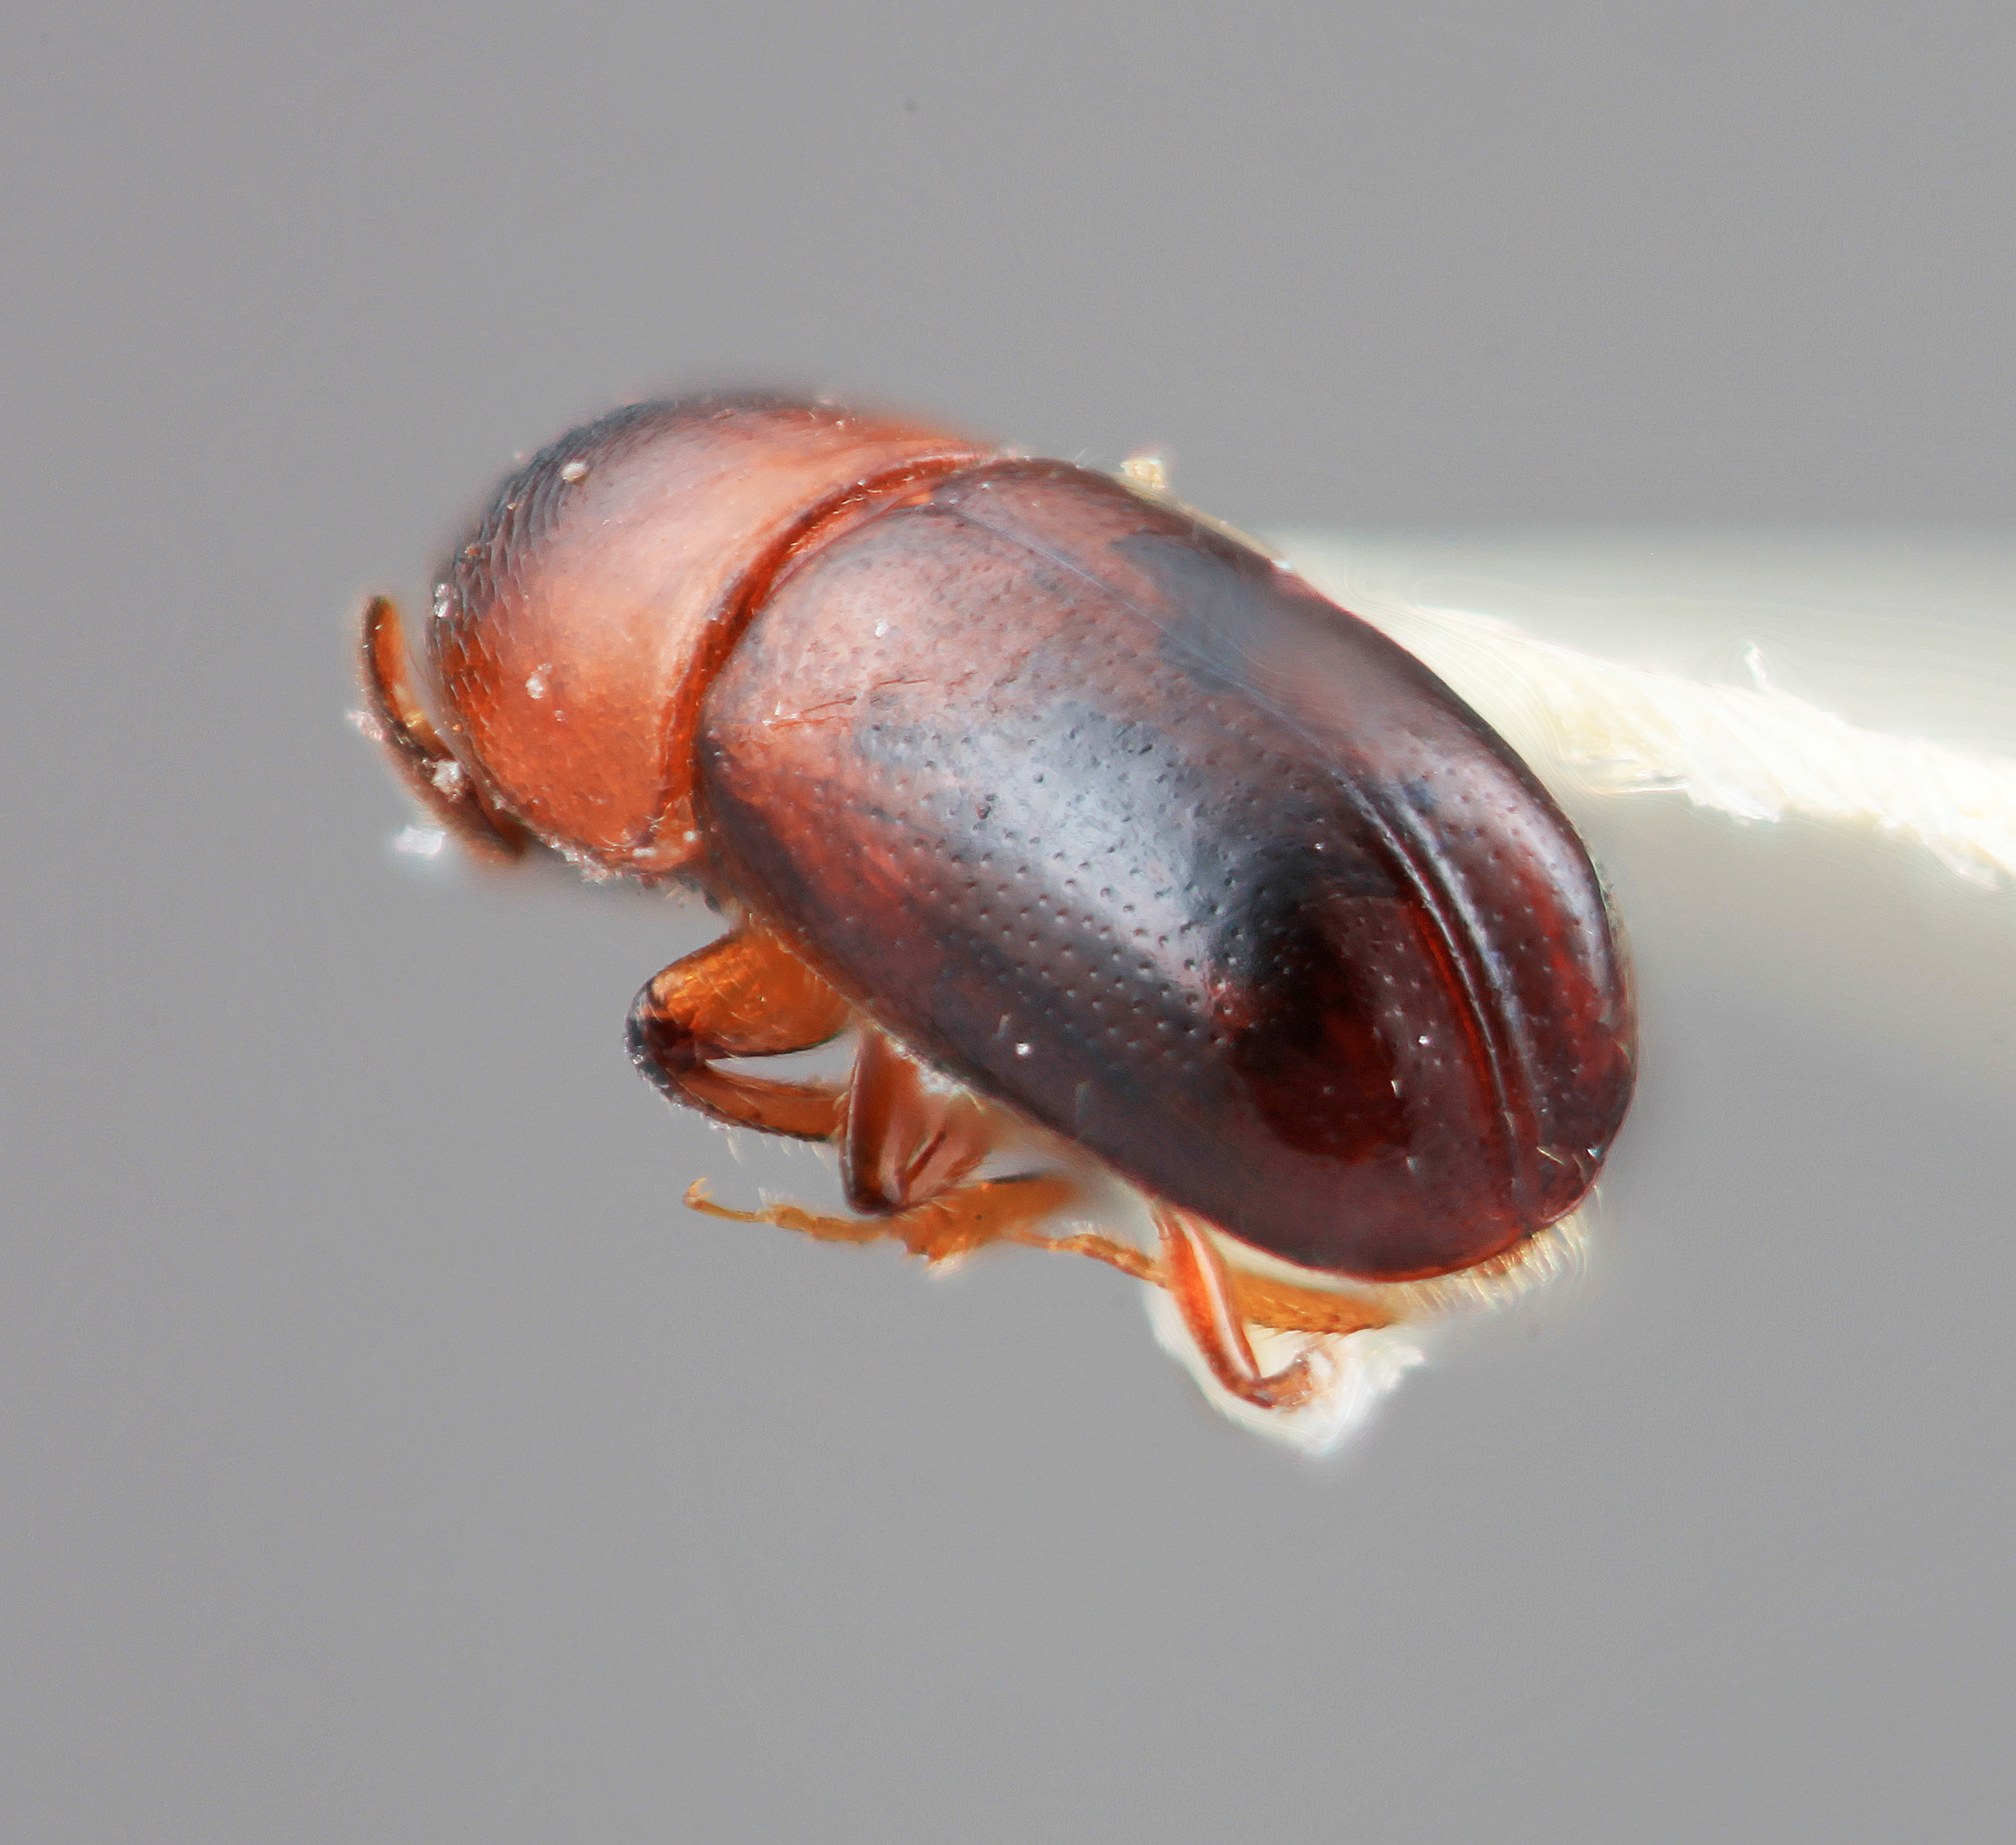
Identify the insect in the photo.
Corthylus micans
